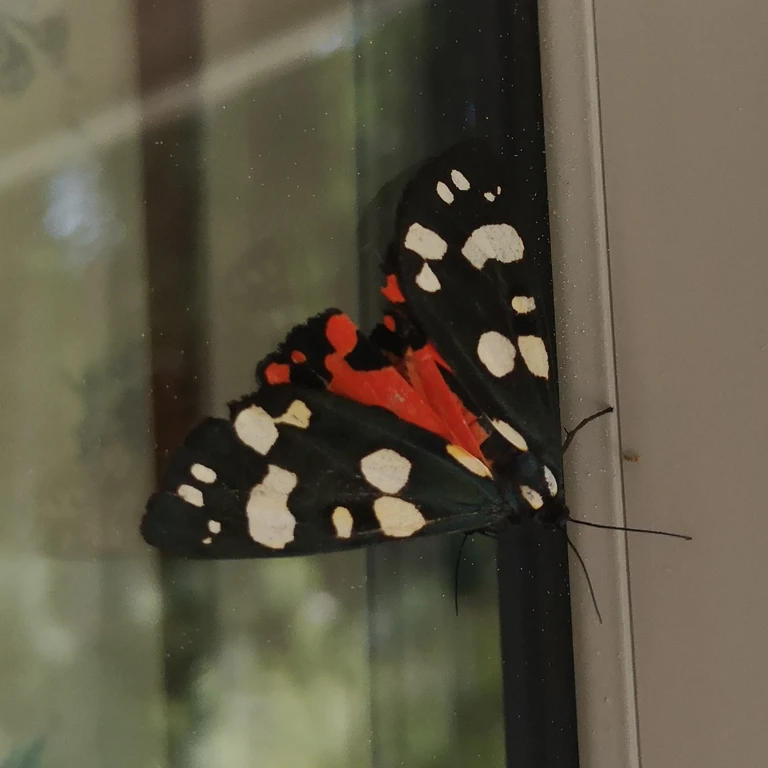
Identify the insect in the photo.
Callimorpha dominula
